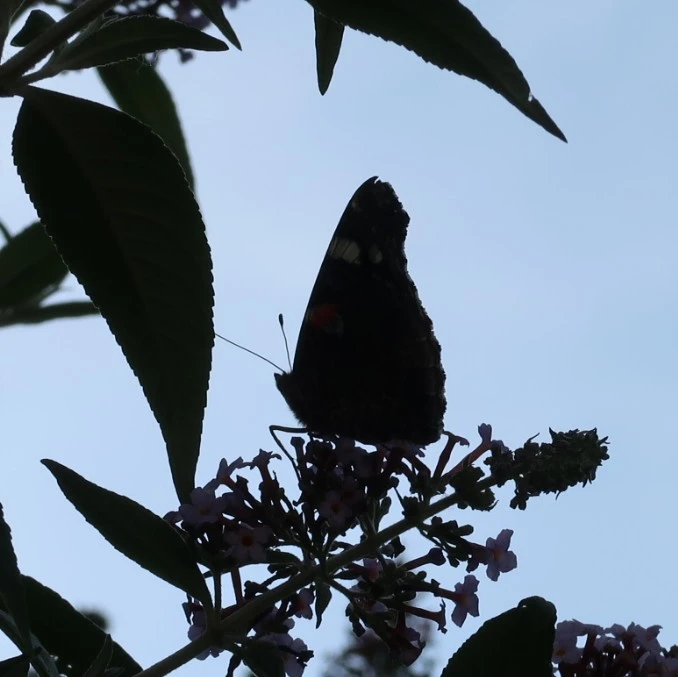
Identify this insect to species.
Vanessa atalanta
